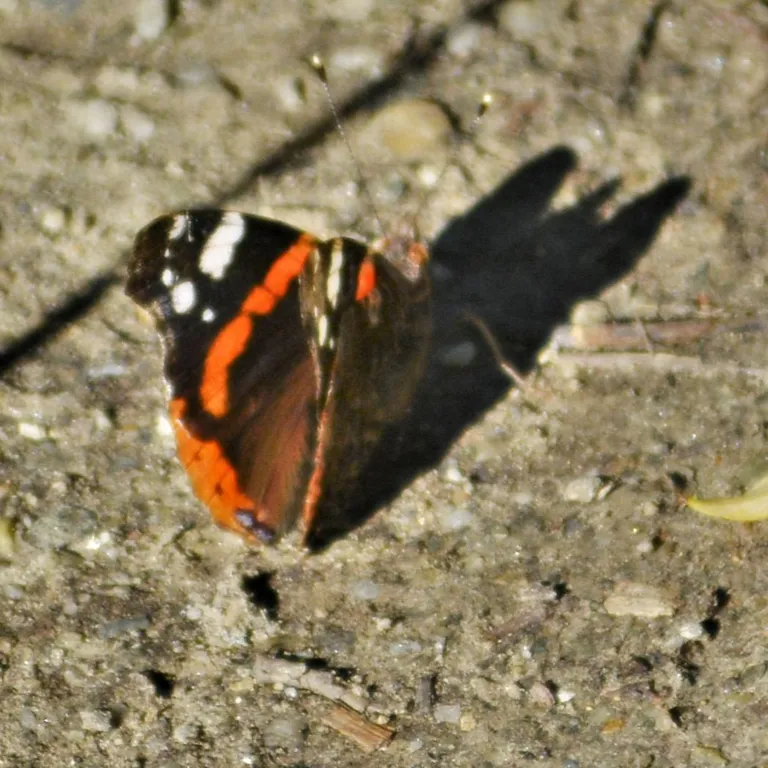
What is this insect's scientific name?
Vanessa atalanta
